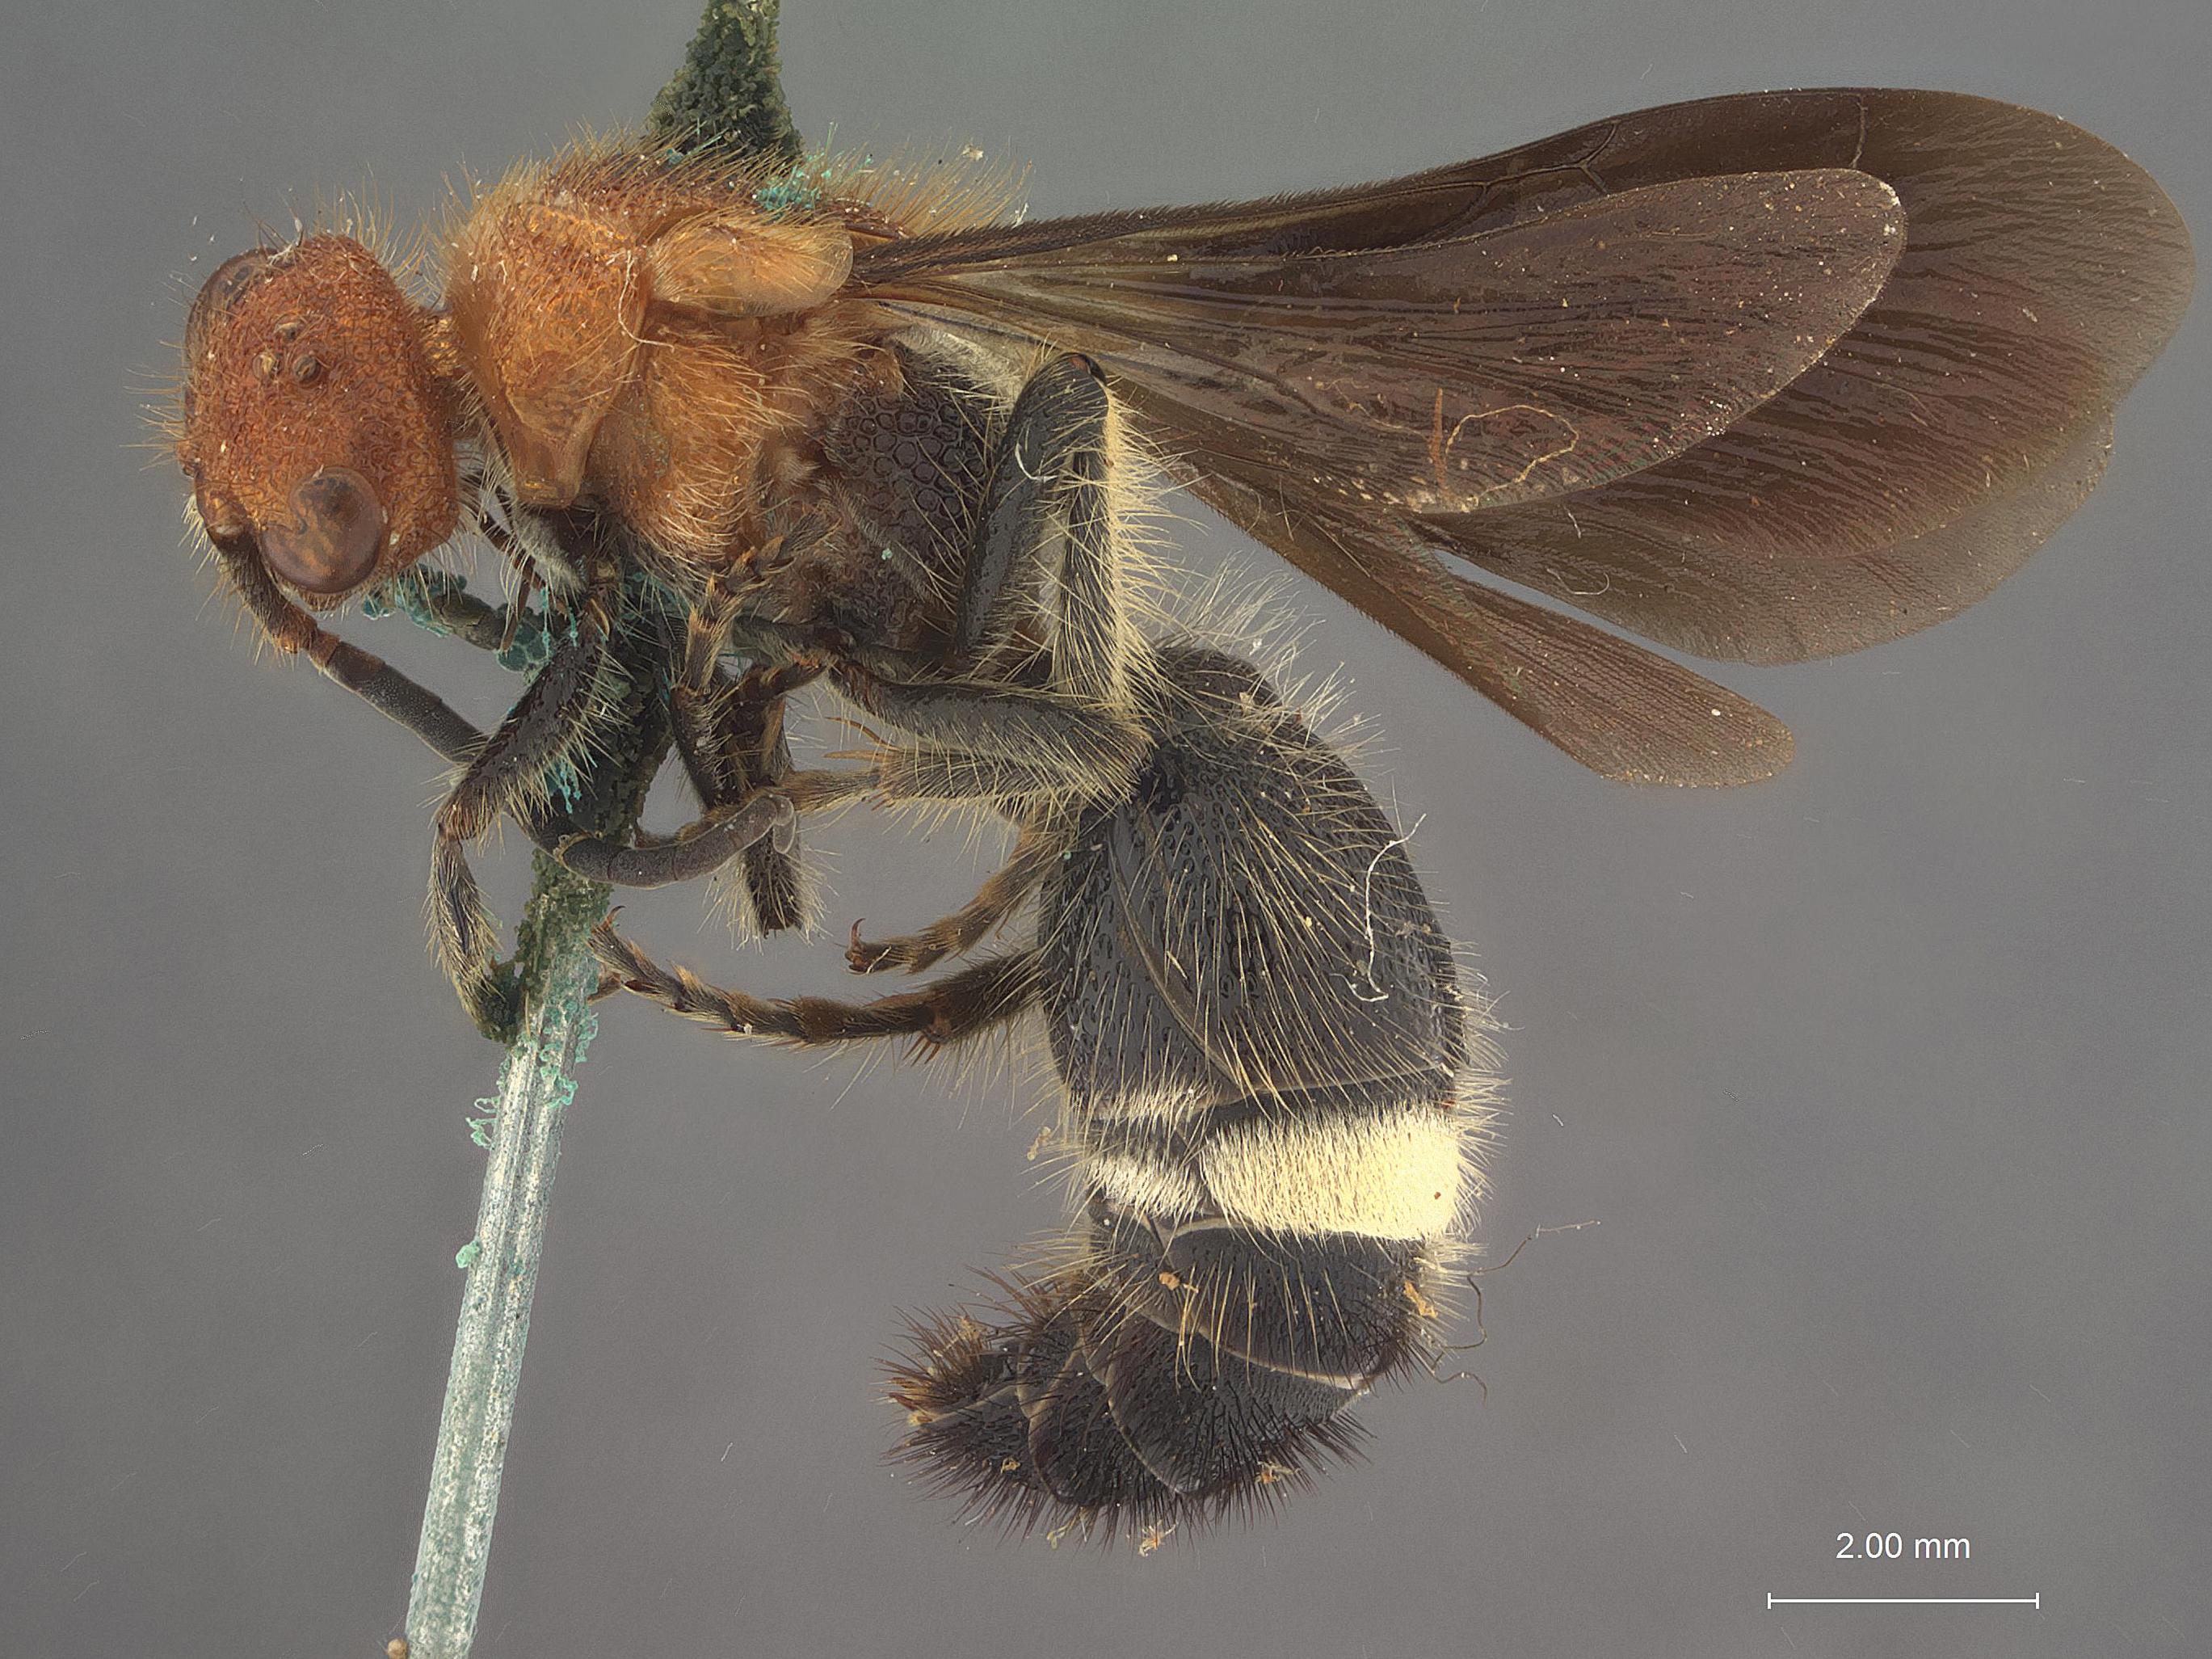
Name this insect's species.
Odontomutilla rubrocapitata
